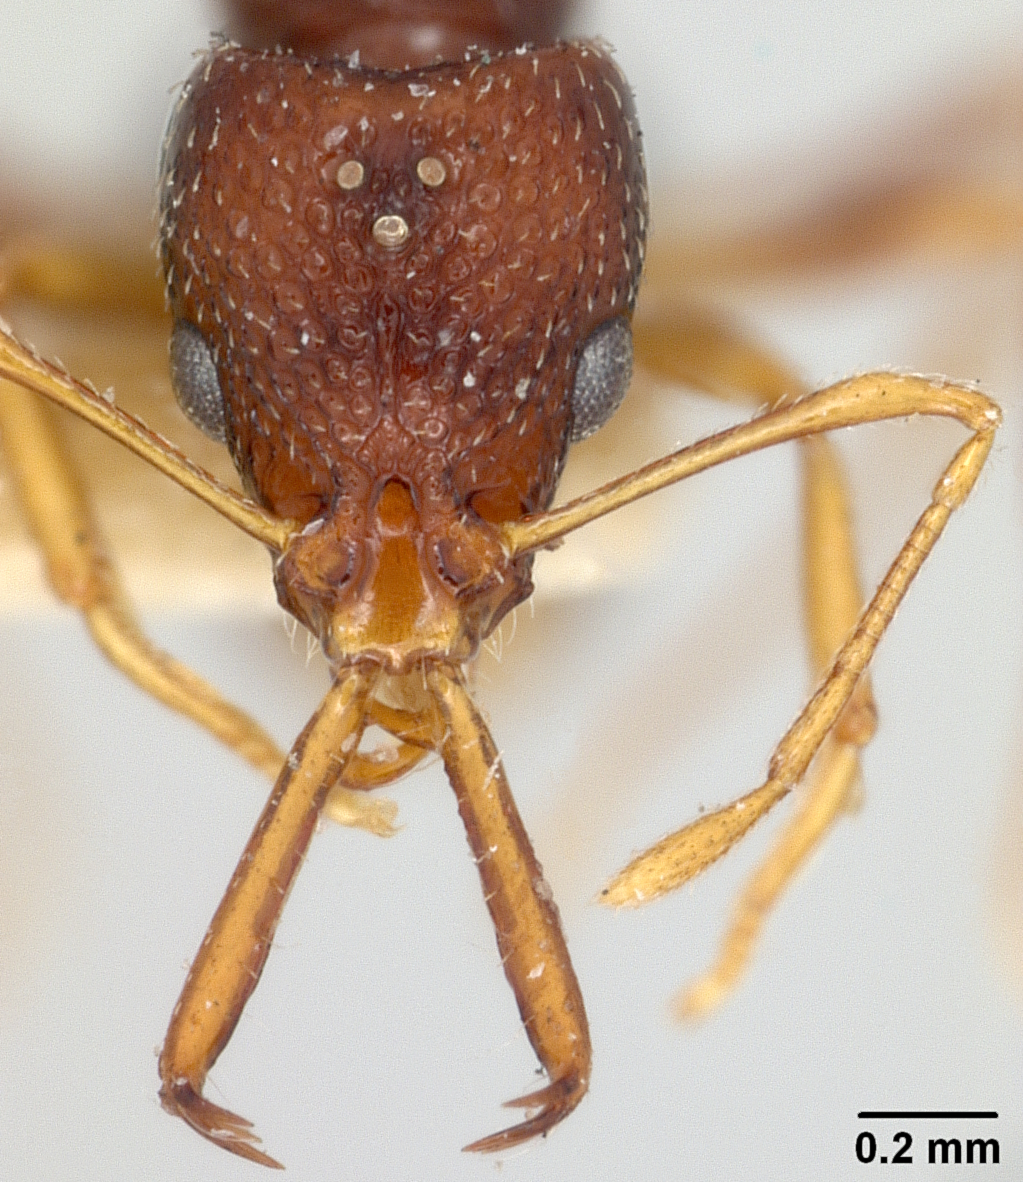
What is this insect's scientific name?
Acanthognathus lentus
